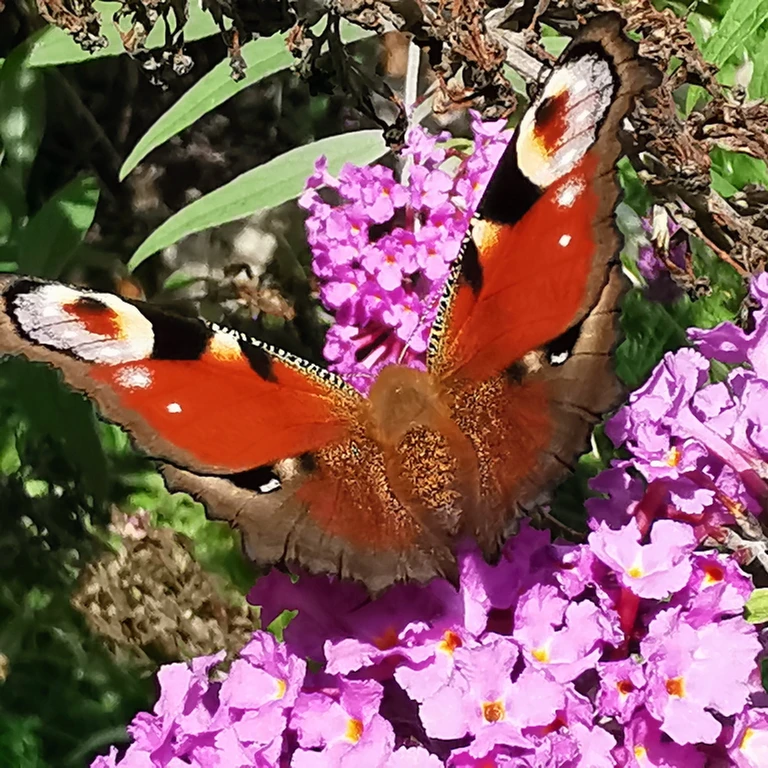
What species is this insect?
Aglais io
